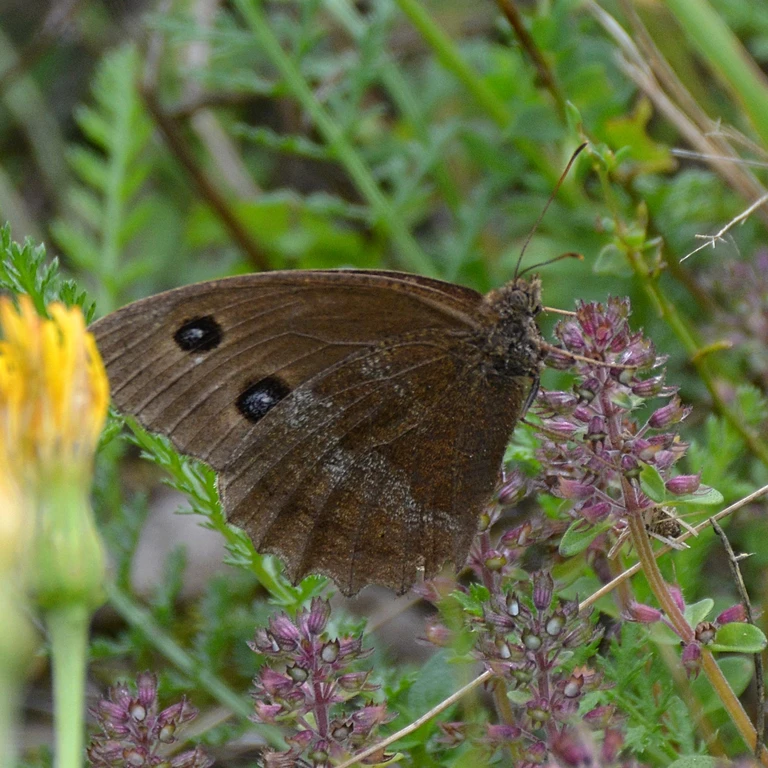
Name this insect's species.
Minois dryas
